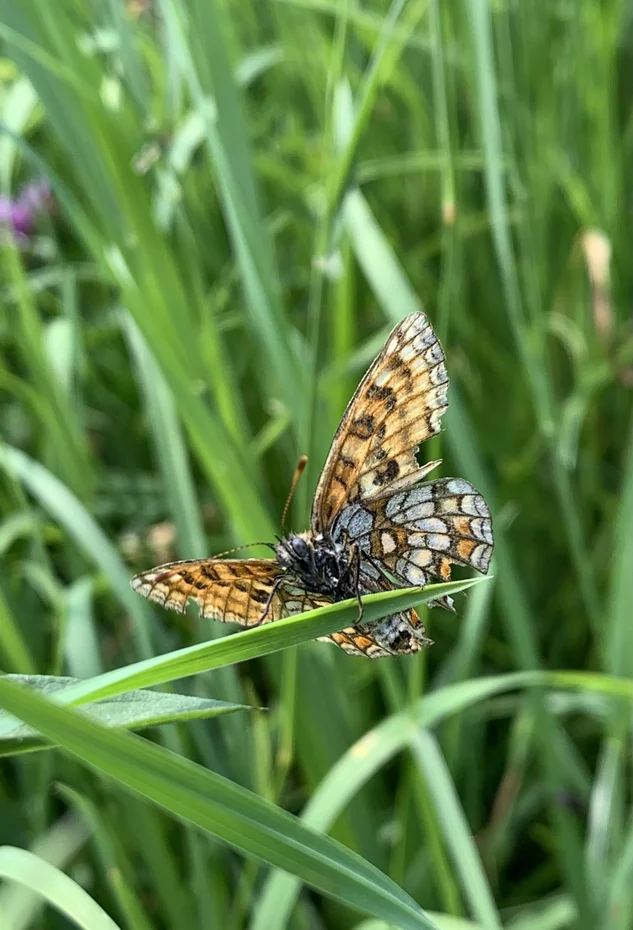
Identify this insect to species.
Melitaea athalia
